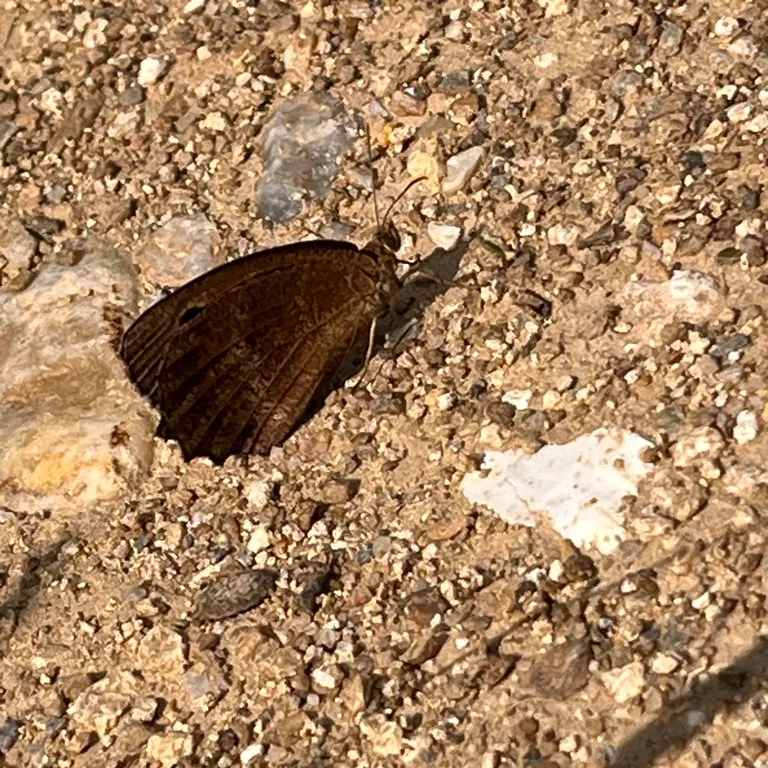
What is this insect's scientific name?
Minois dryas
